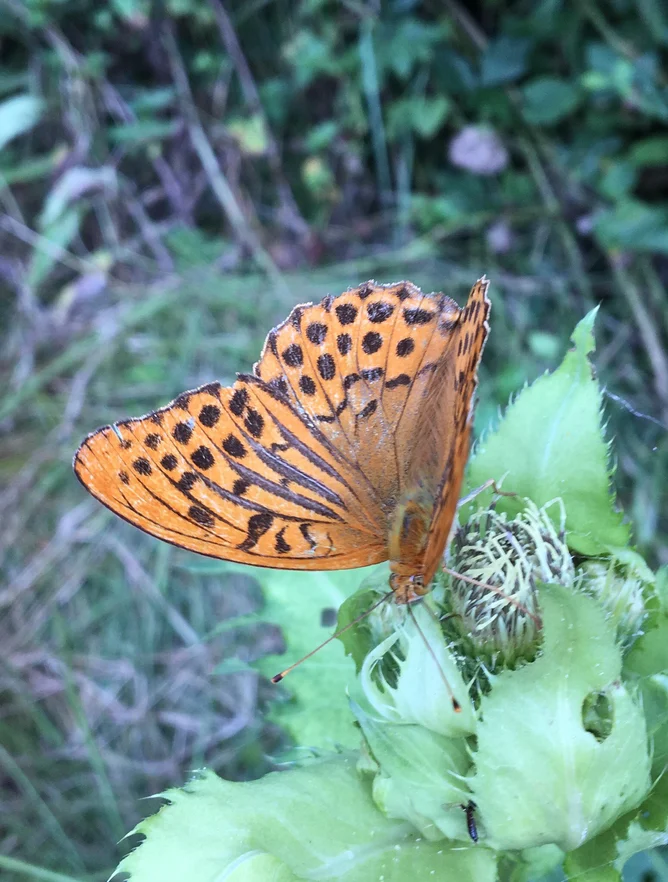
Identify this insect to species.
Argynnis paphia
